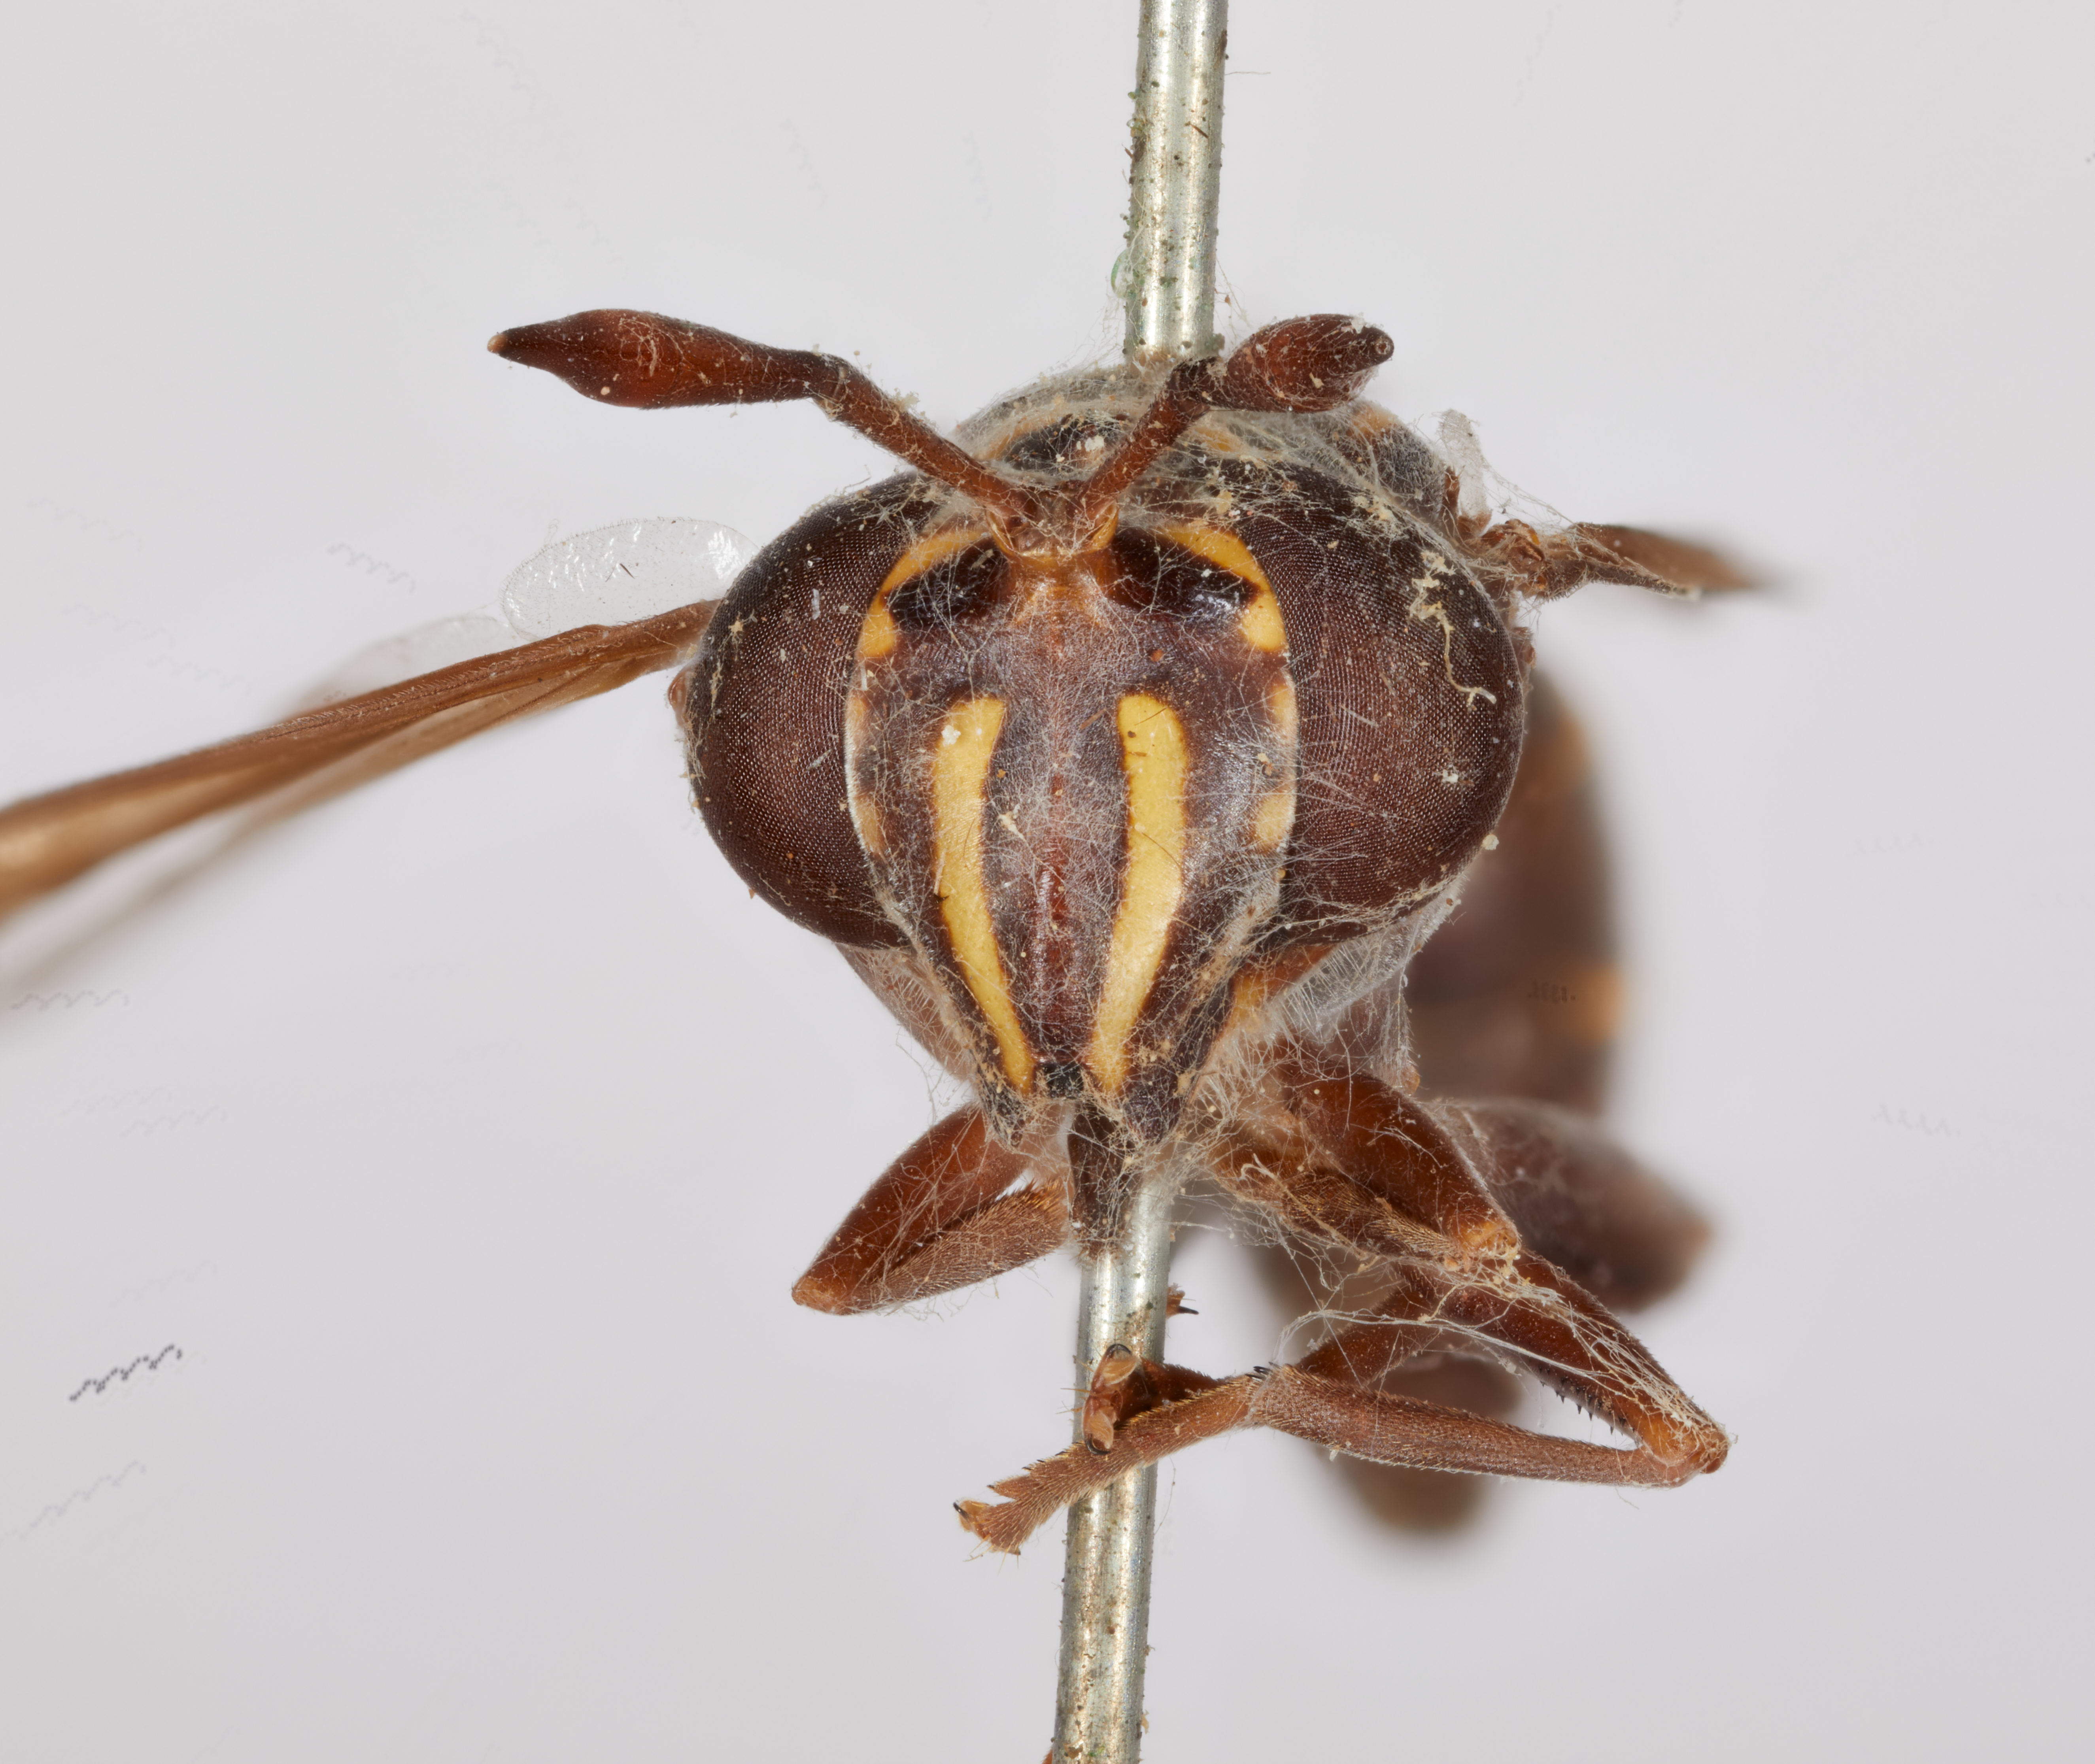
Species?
Ceria scutellata
